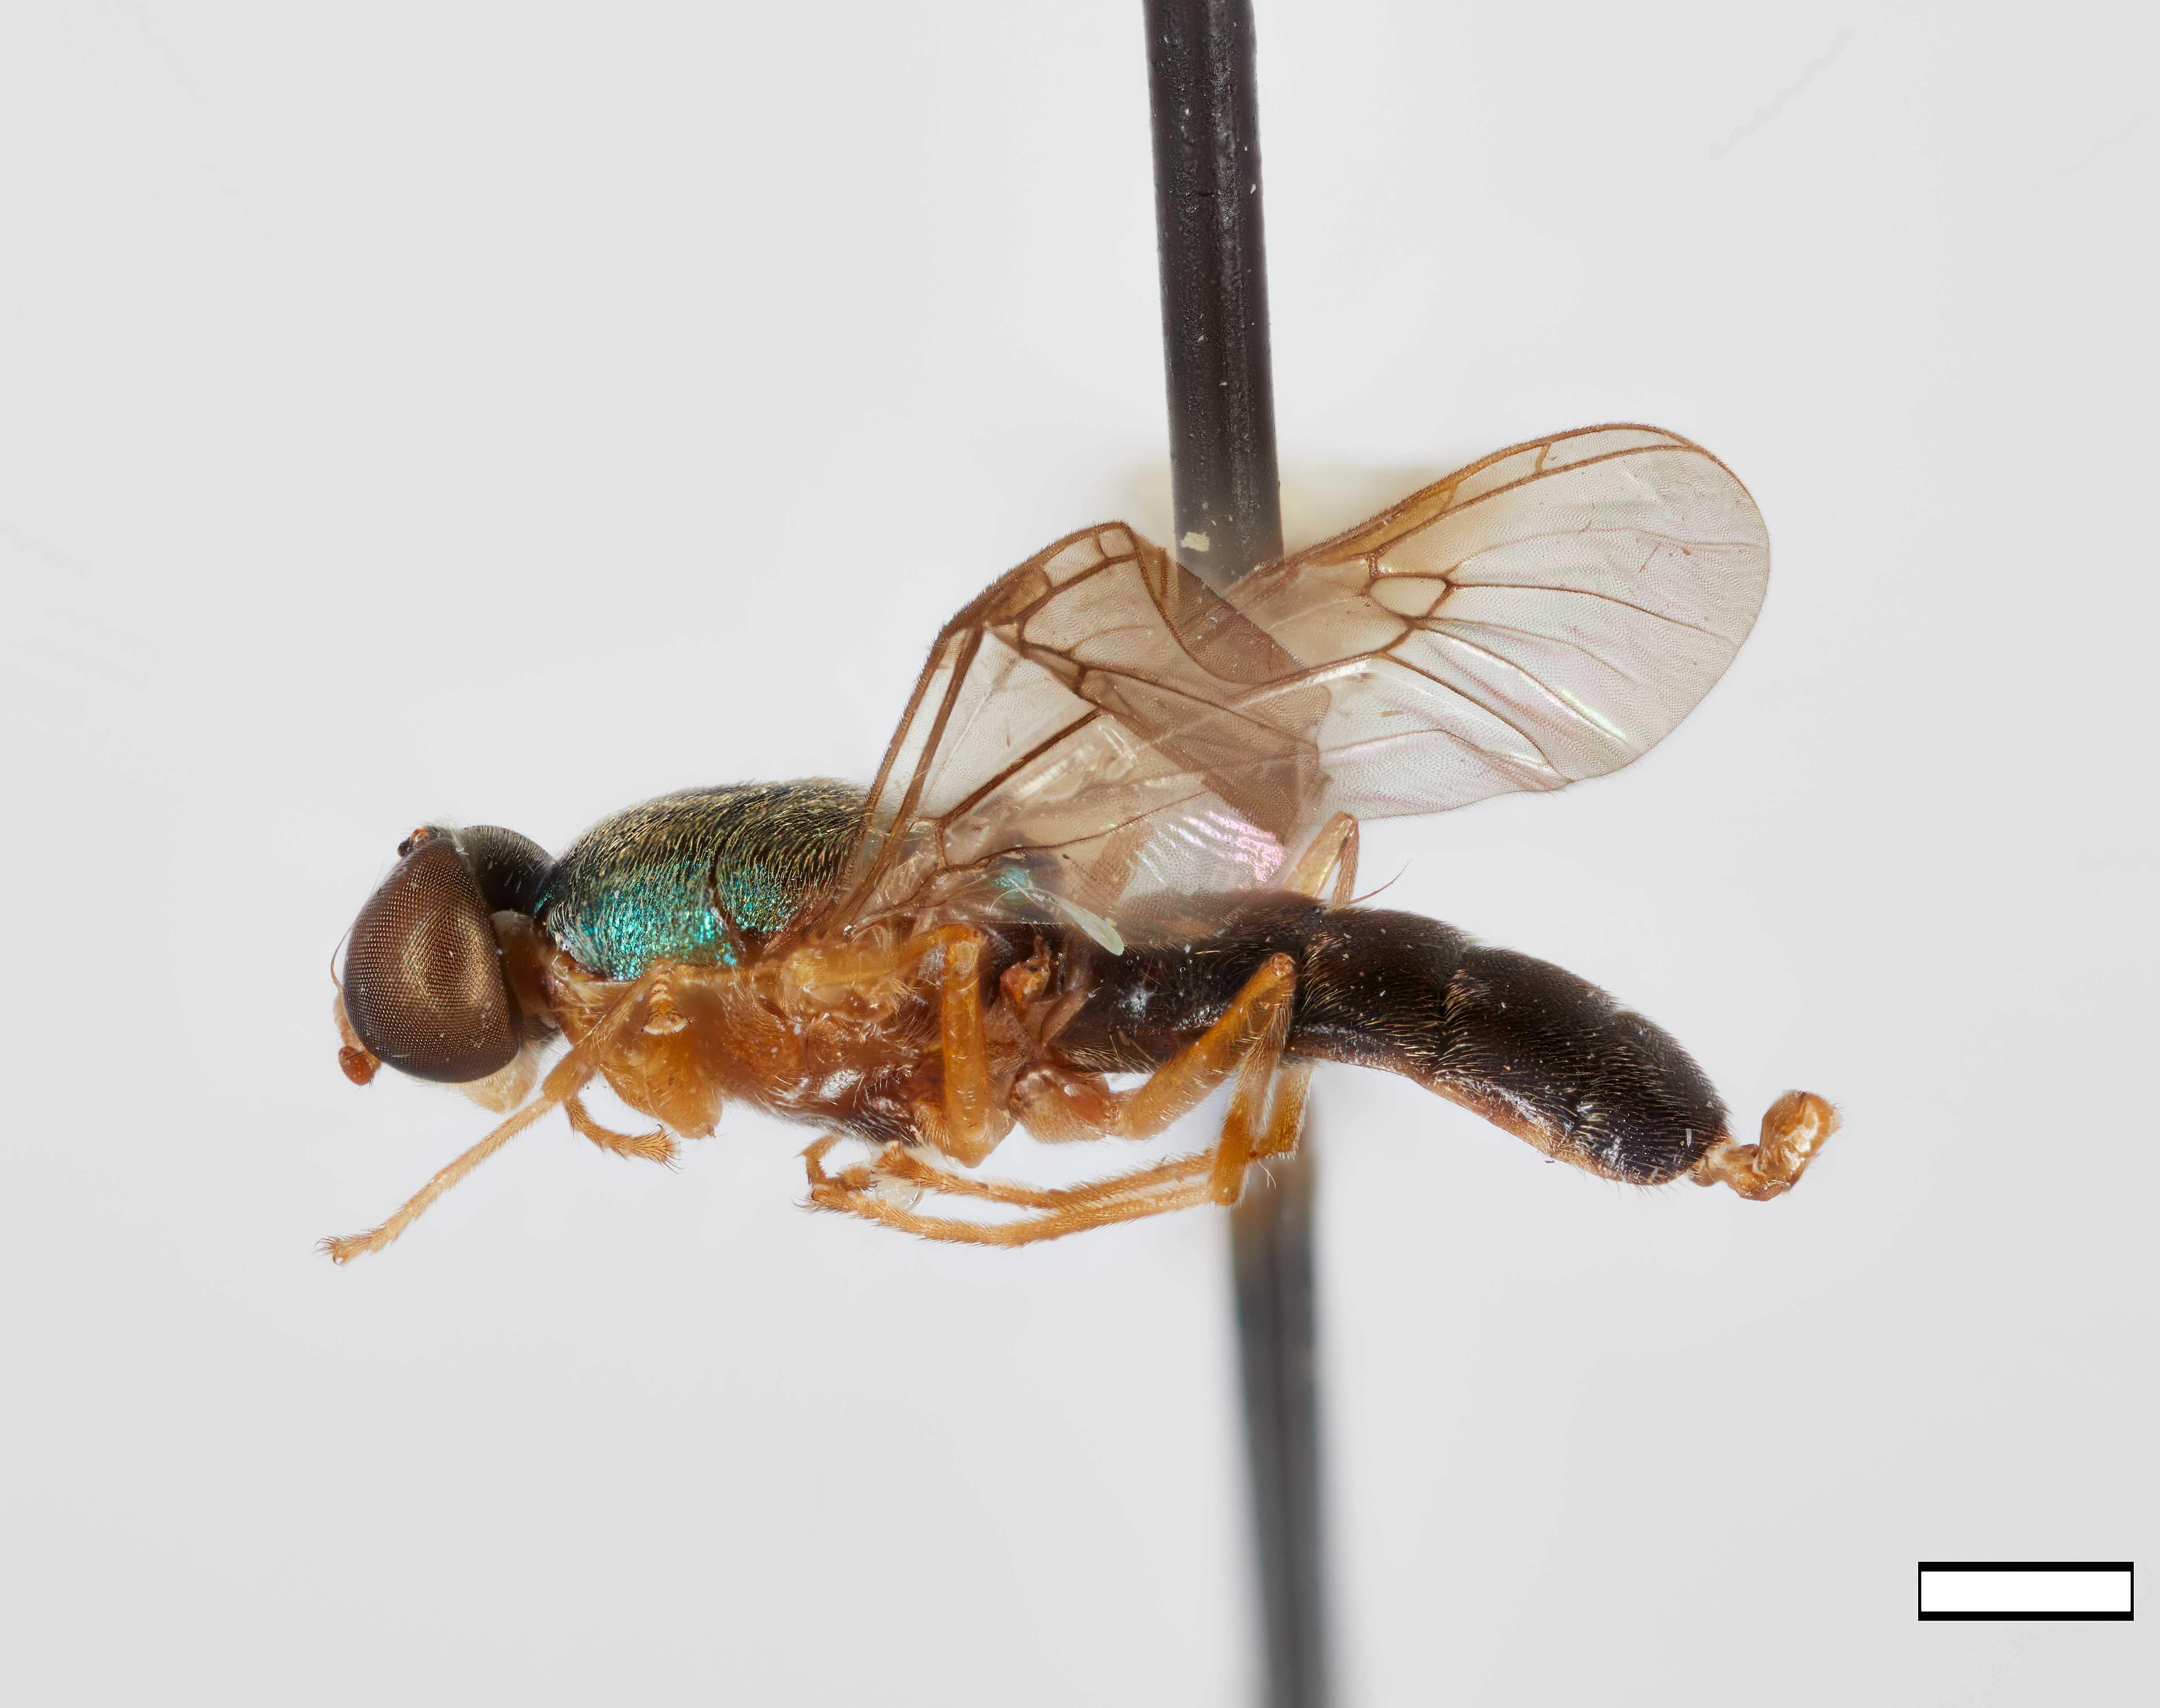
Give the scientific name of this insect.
Cephalochrysa gracilis
